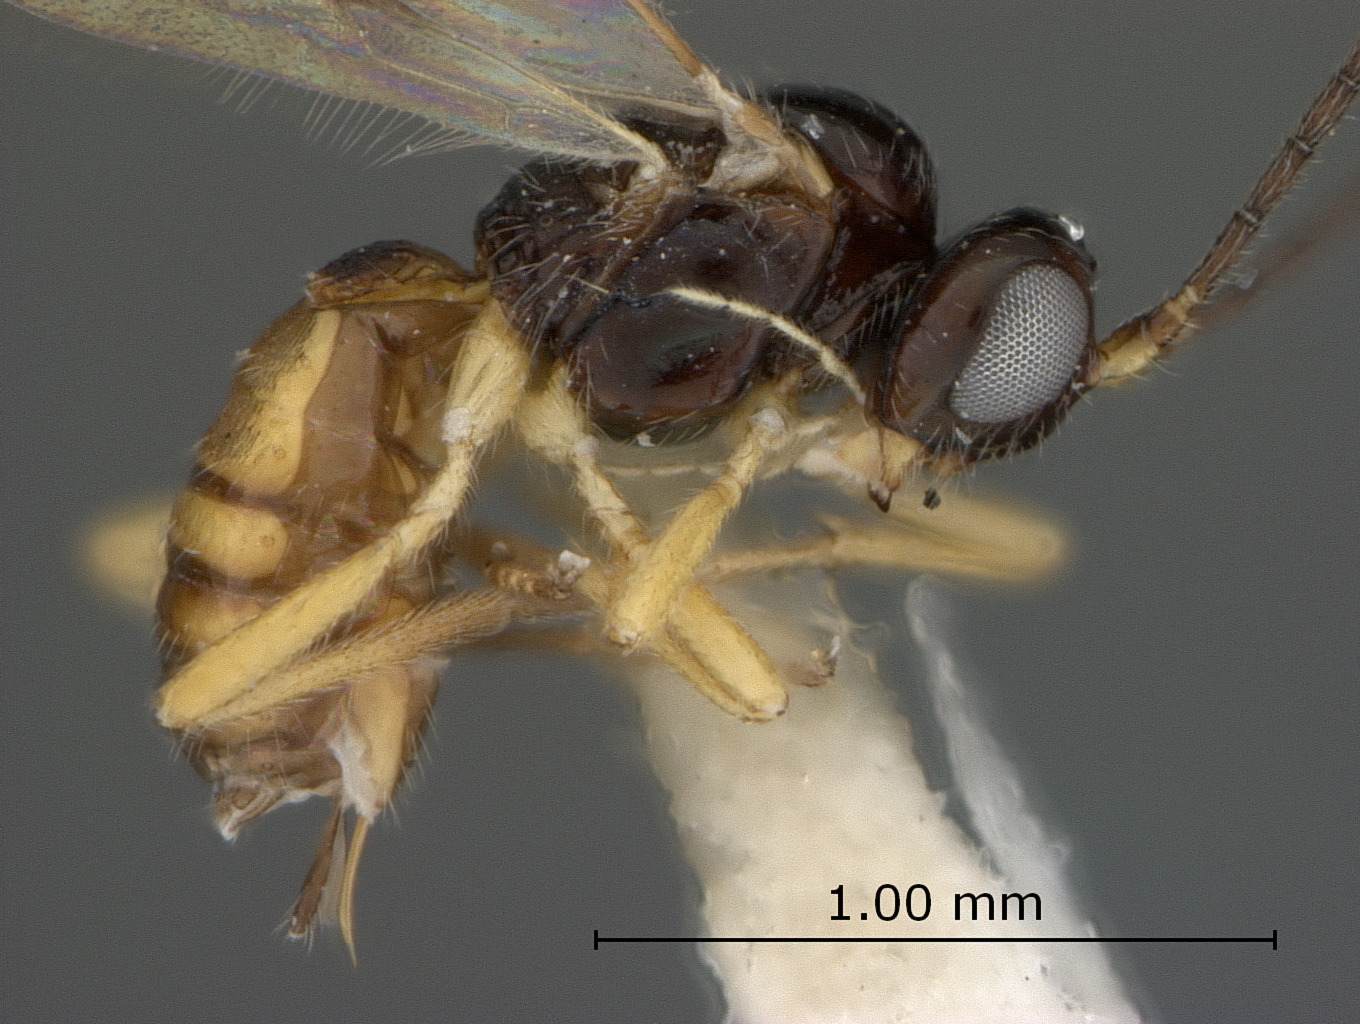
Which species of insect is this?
Opius adductus
